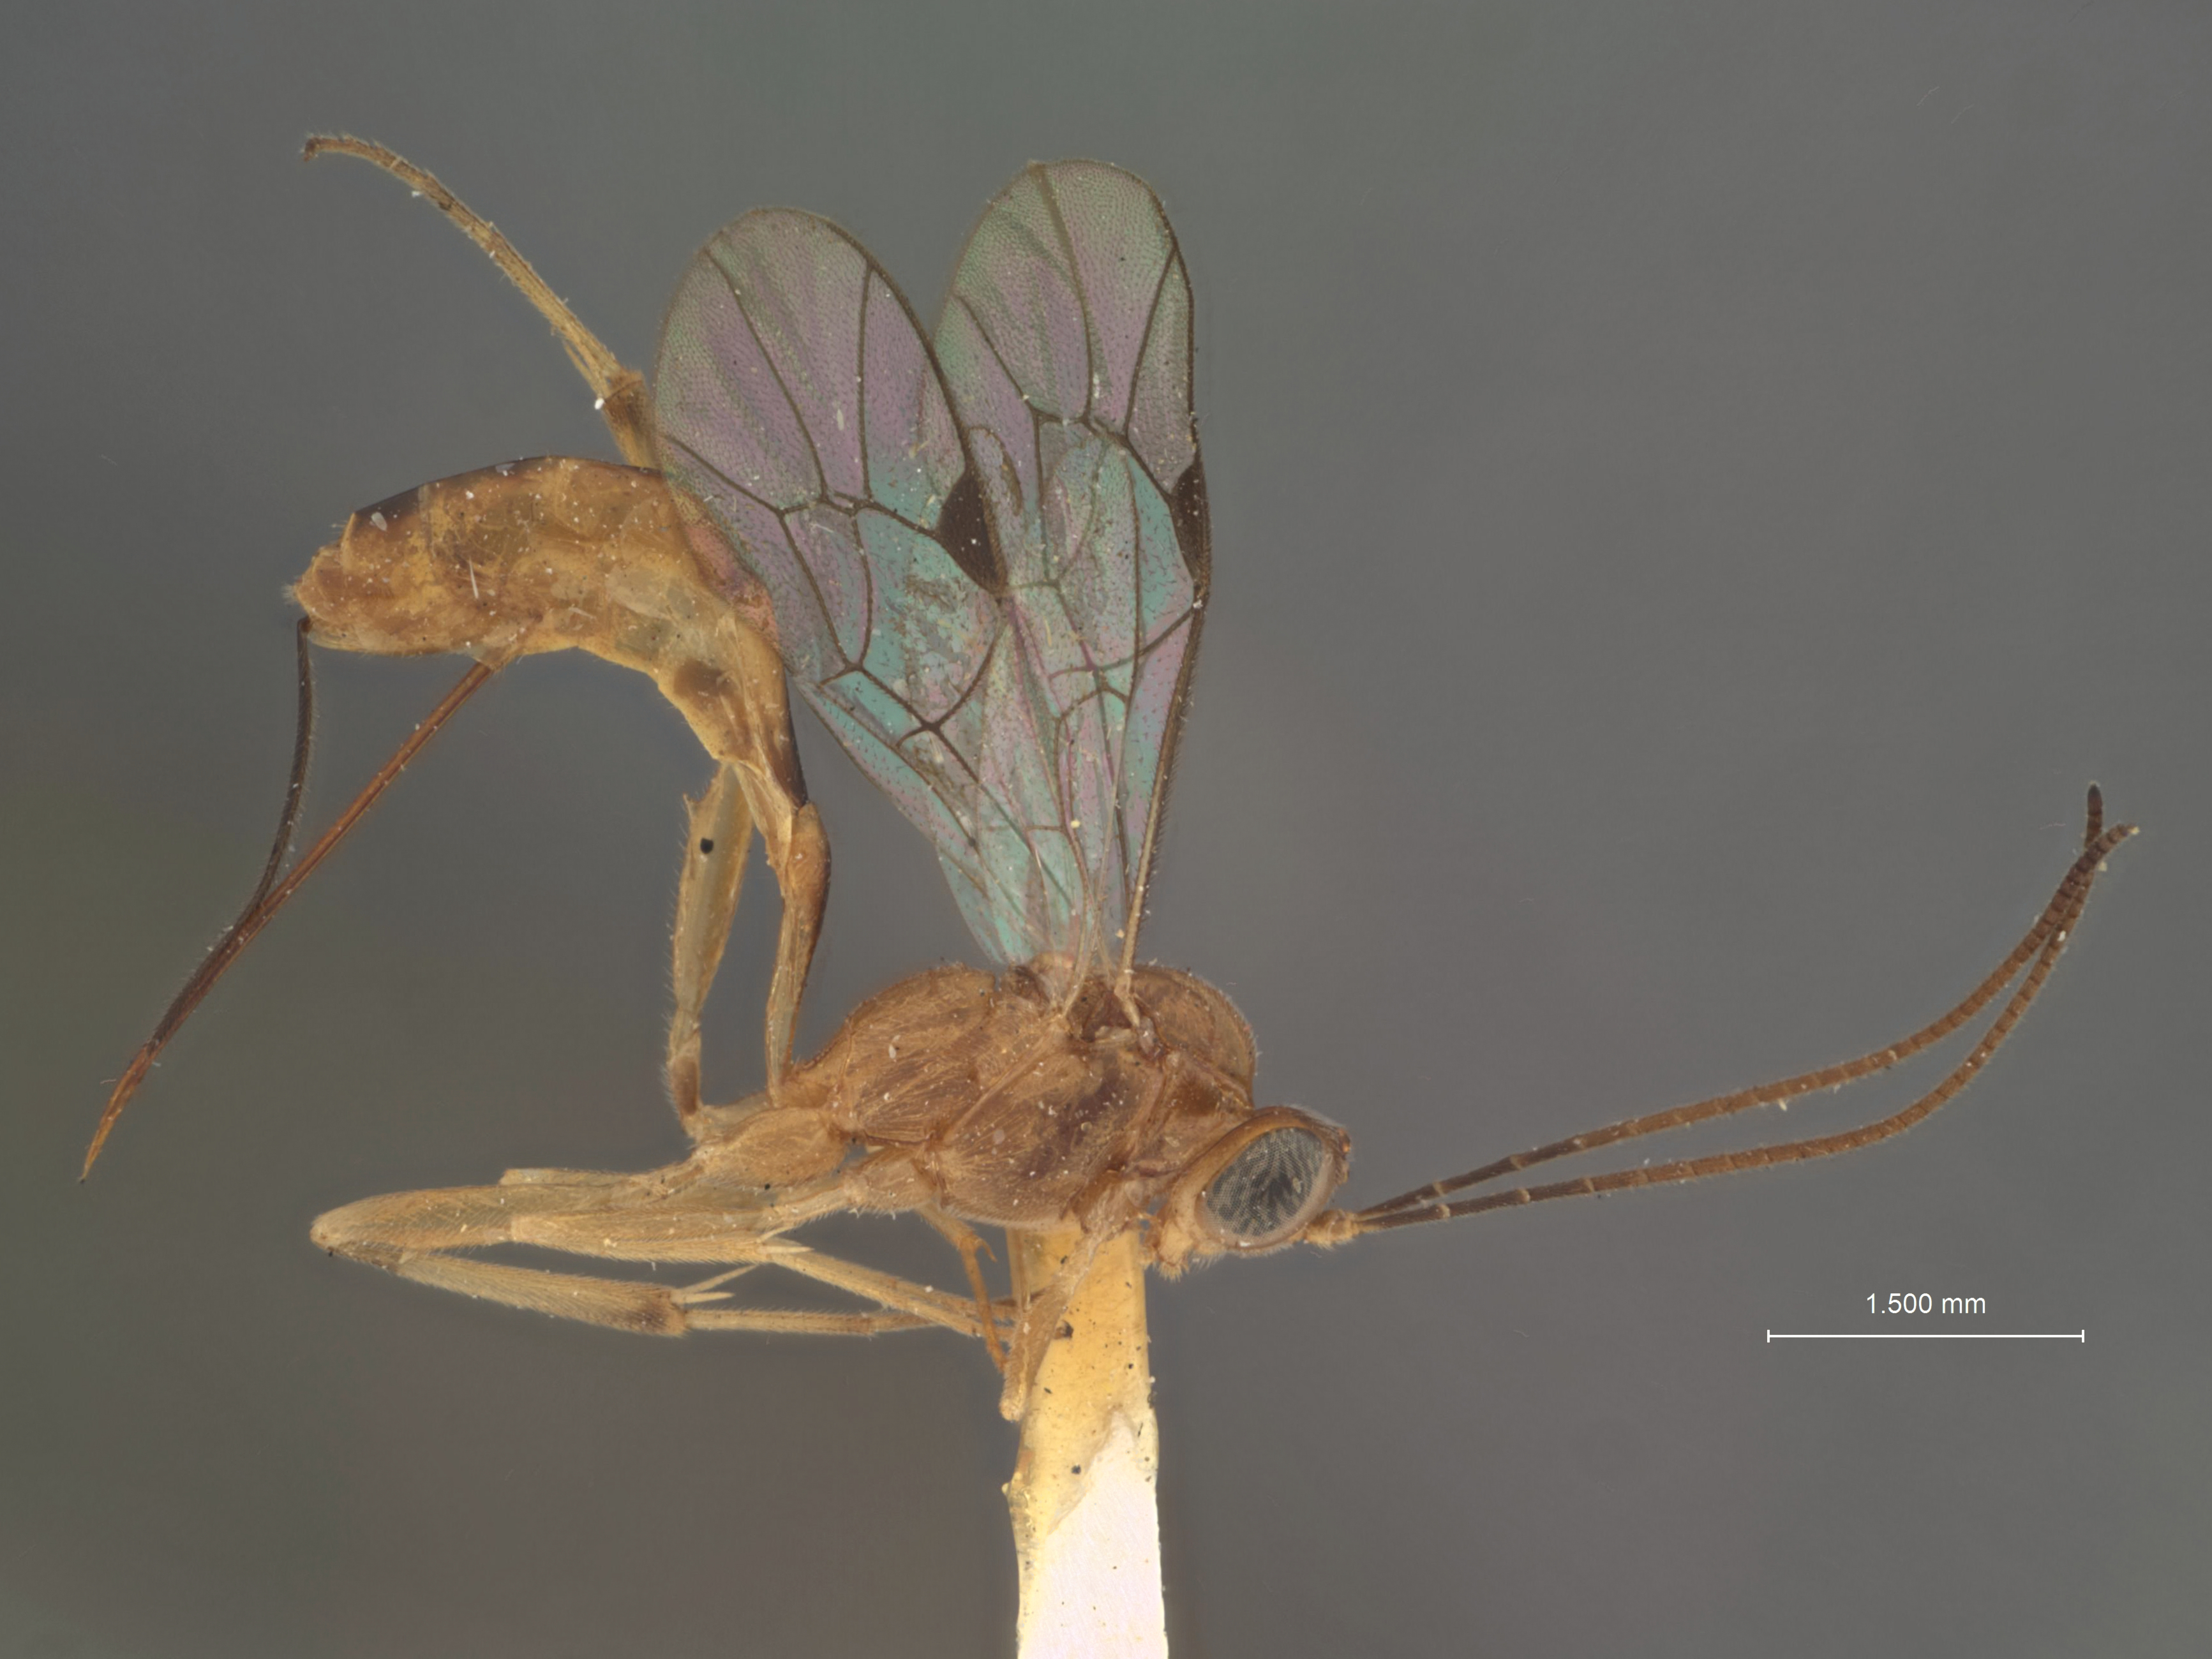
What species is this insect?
Pristomerus smithi
